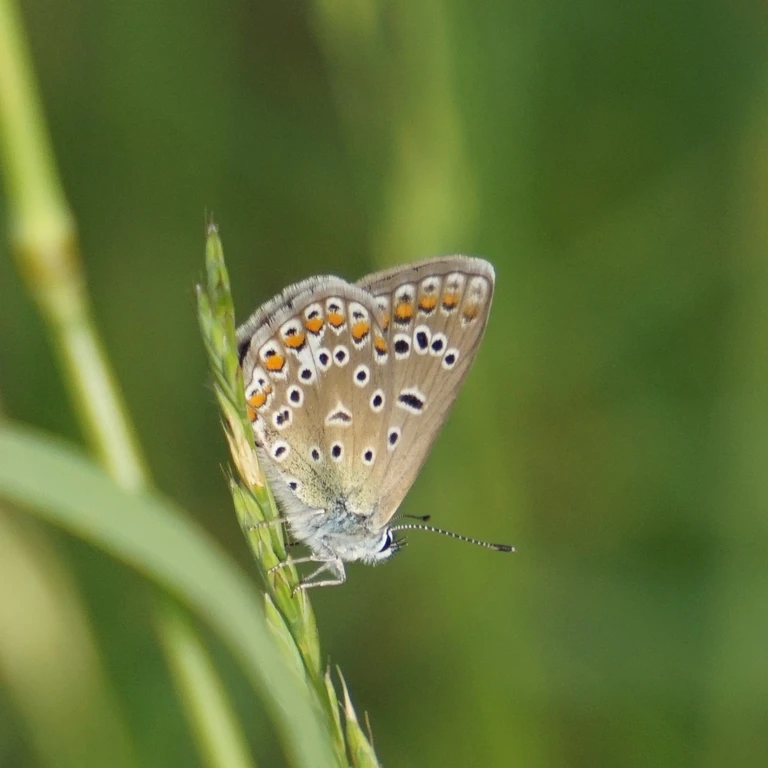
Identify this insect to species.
Polyommatus icarus
